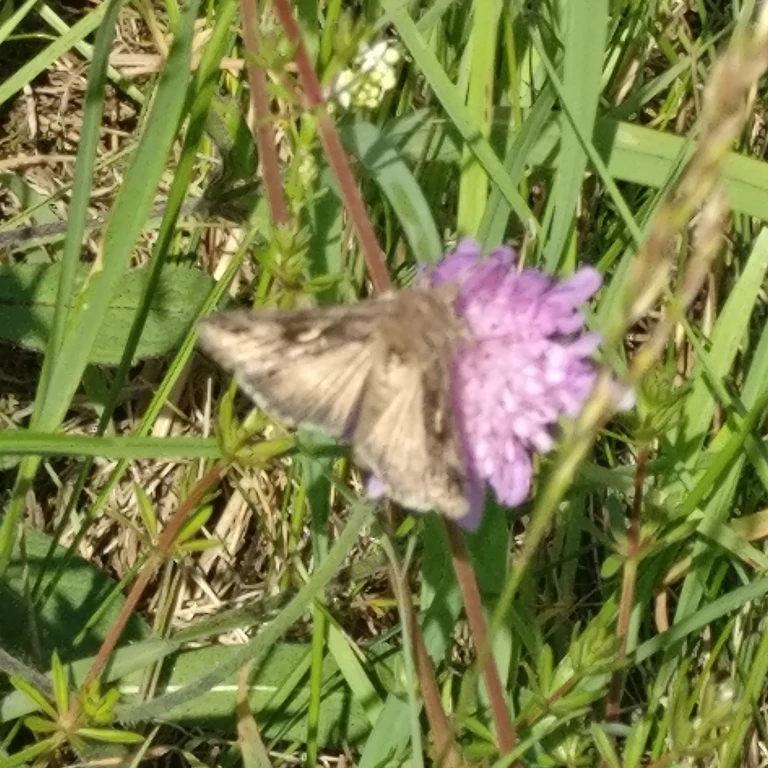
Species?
Autographa gamma
